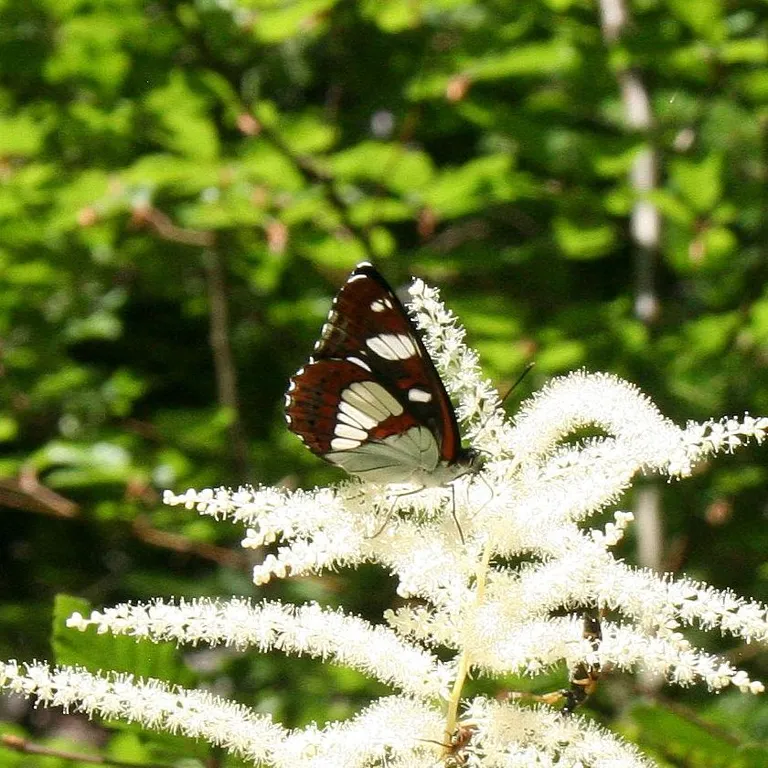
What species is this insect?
Limenitis reducta
